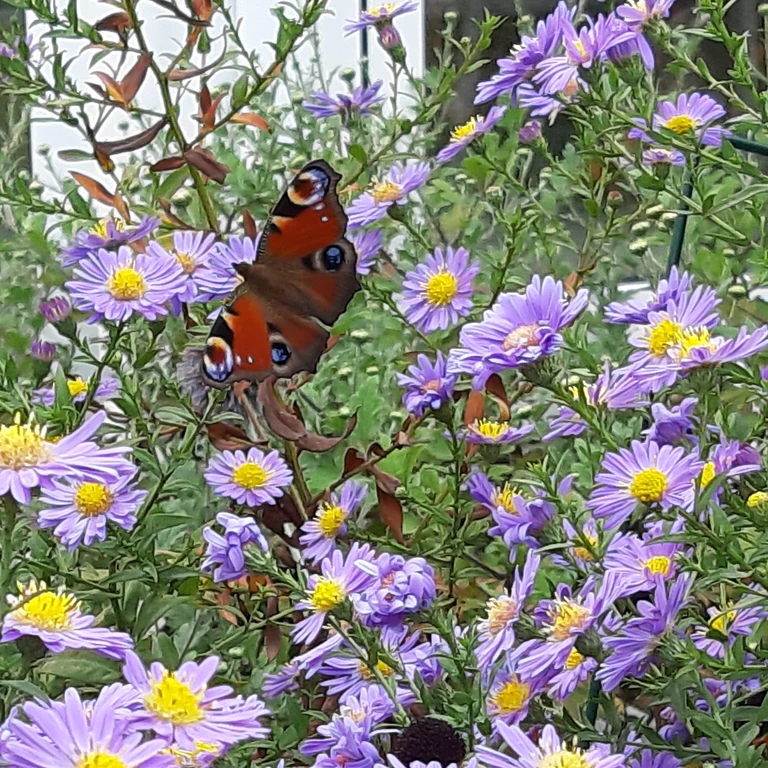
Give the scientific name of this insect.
Aglais io
